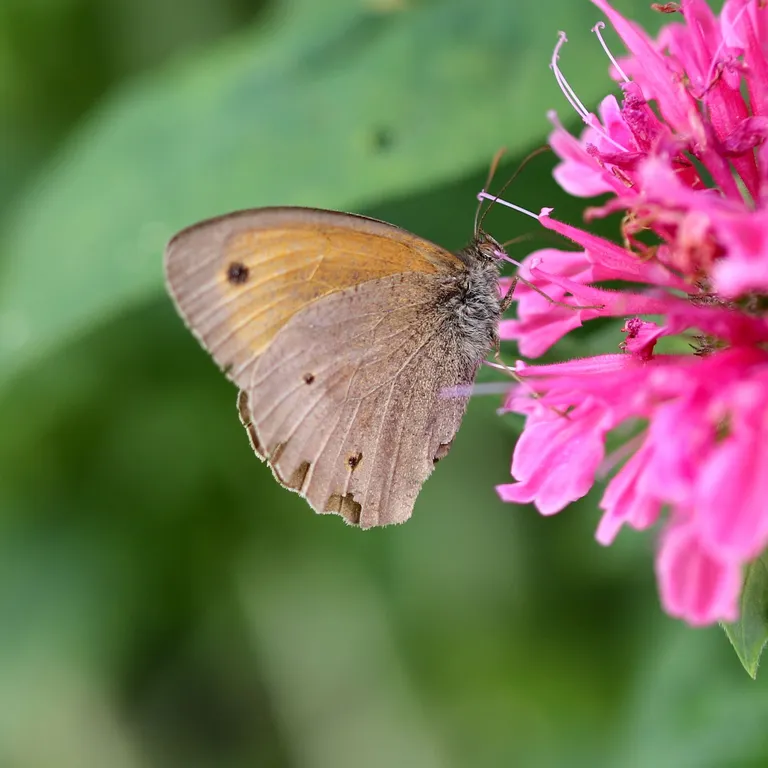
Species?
Maniola jurtina
